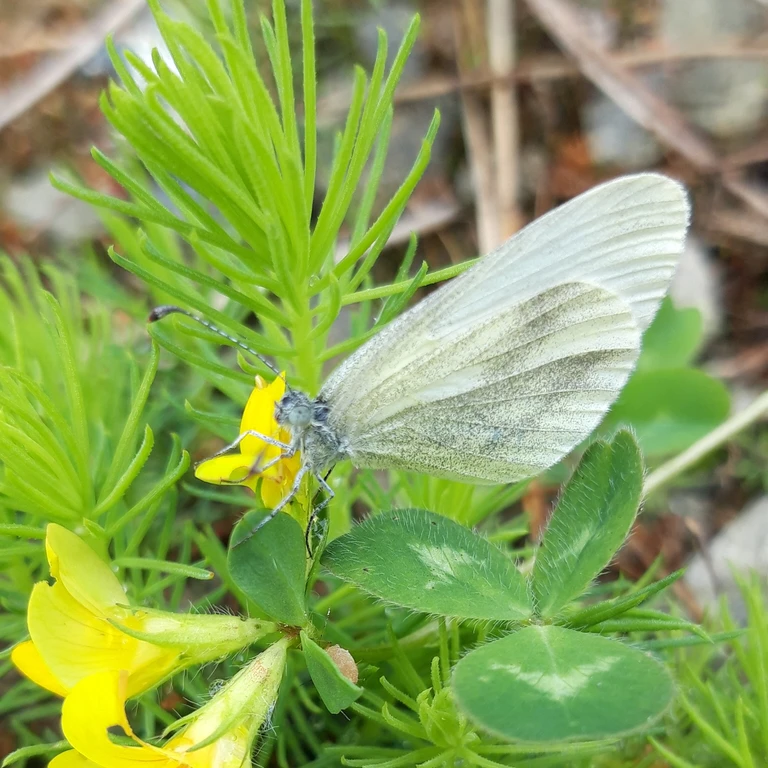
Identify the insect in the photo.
Leptidea sinapis/juvernica
